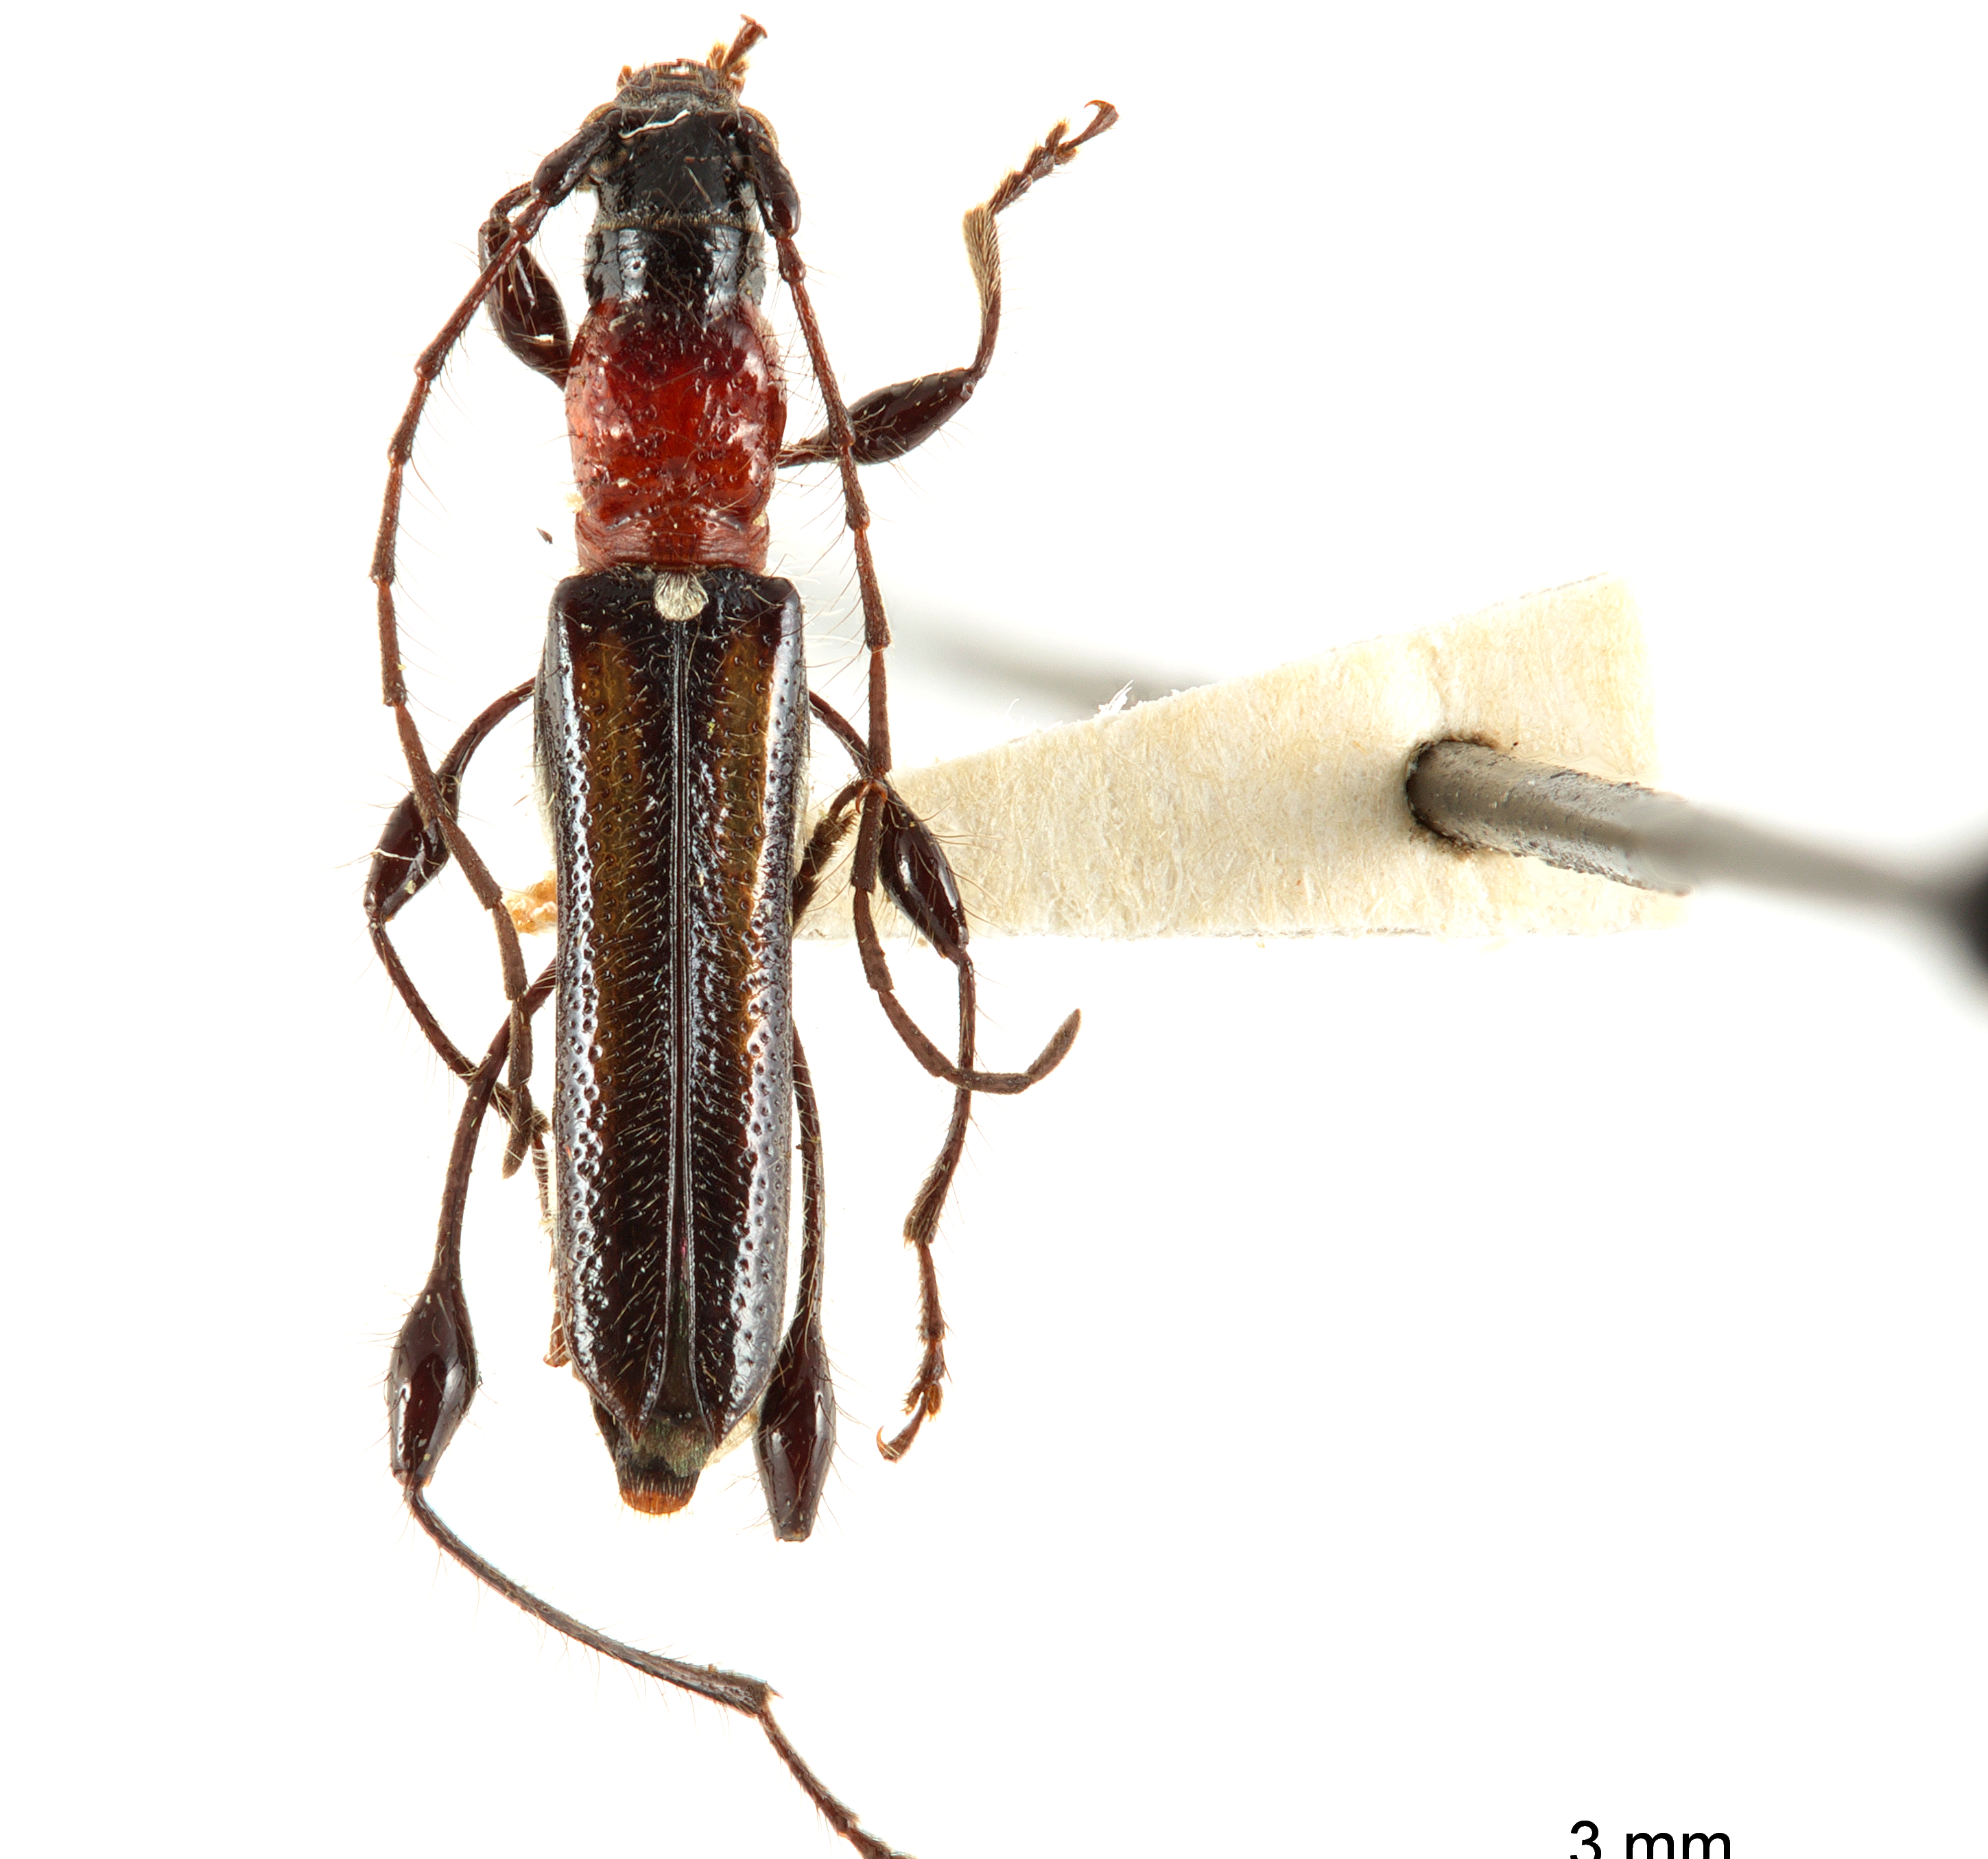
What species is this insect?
Artimpaza setigera
